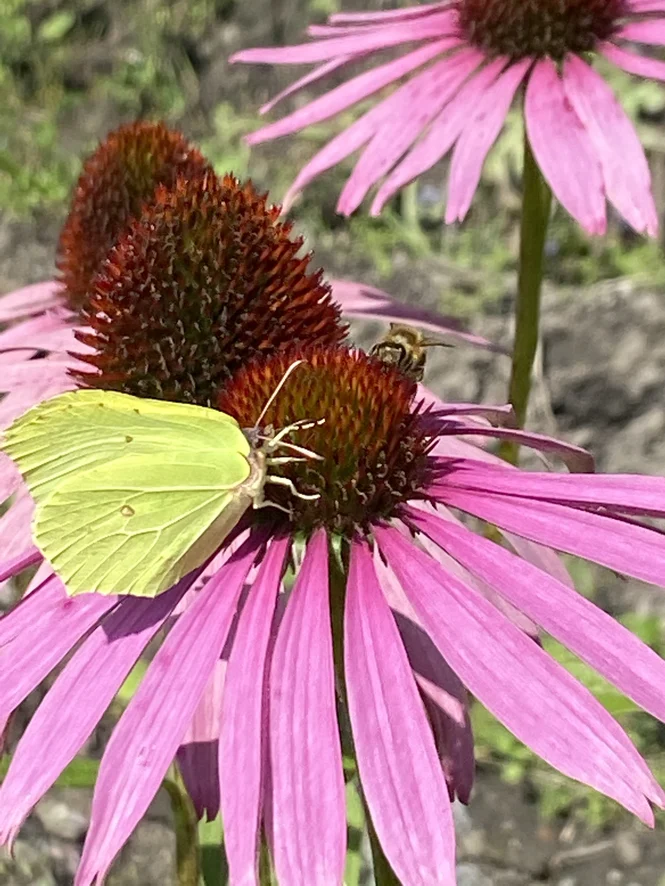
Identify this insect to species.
Gonepteryx rhamni
